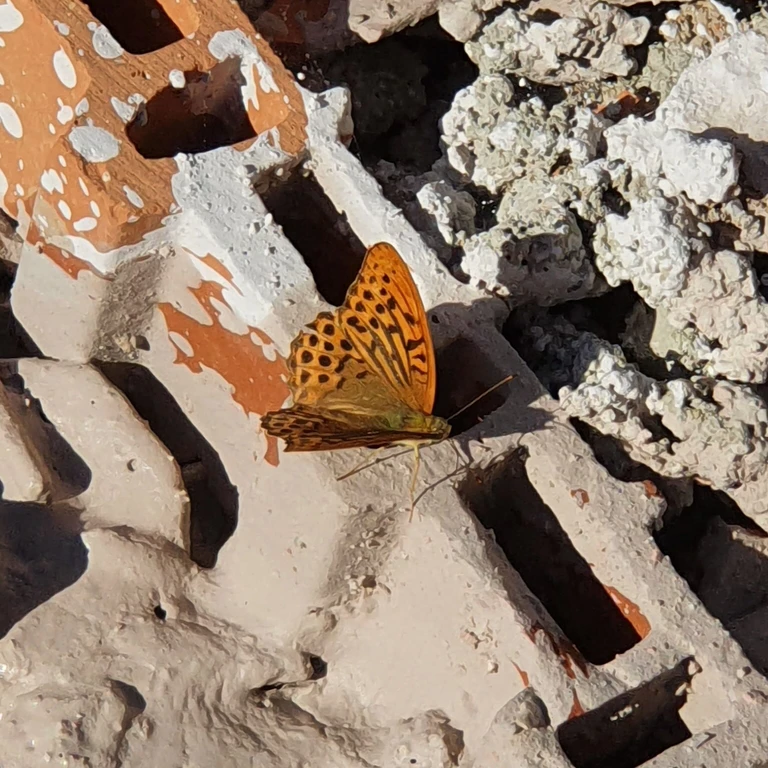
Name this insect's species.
Argynnis paphia
